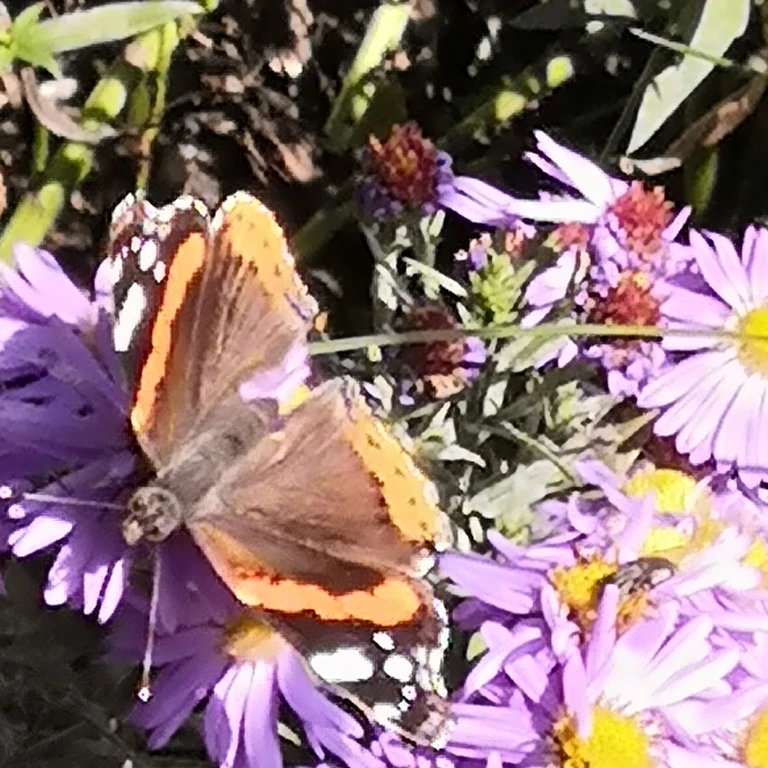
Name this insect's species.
Vanessa atalanta
